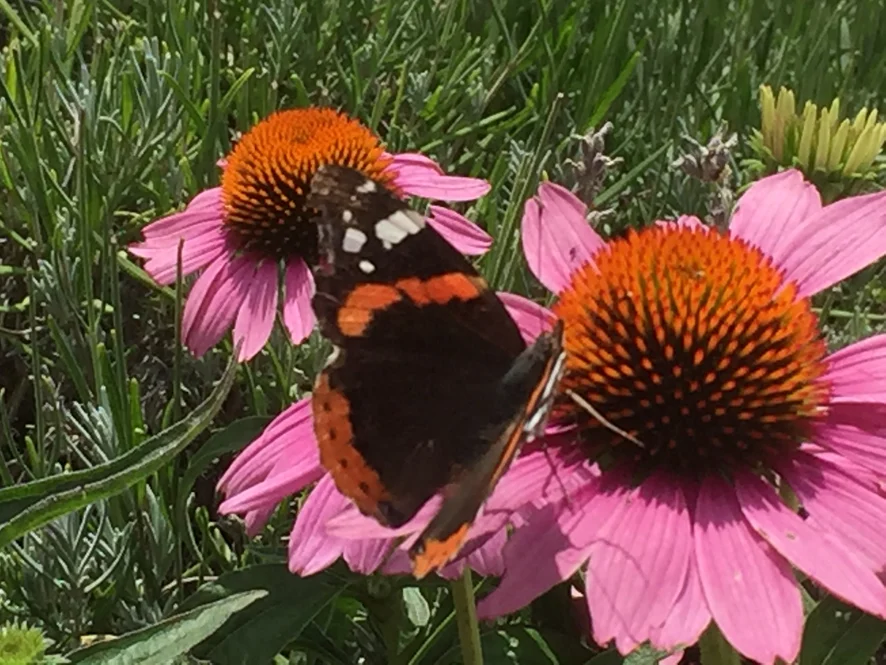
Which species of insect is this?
Vanessa atalanta
